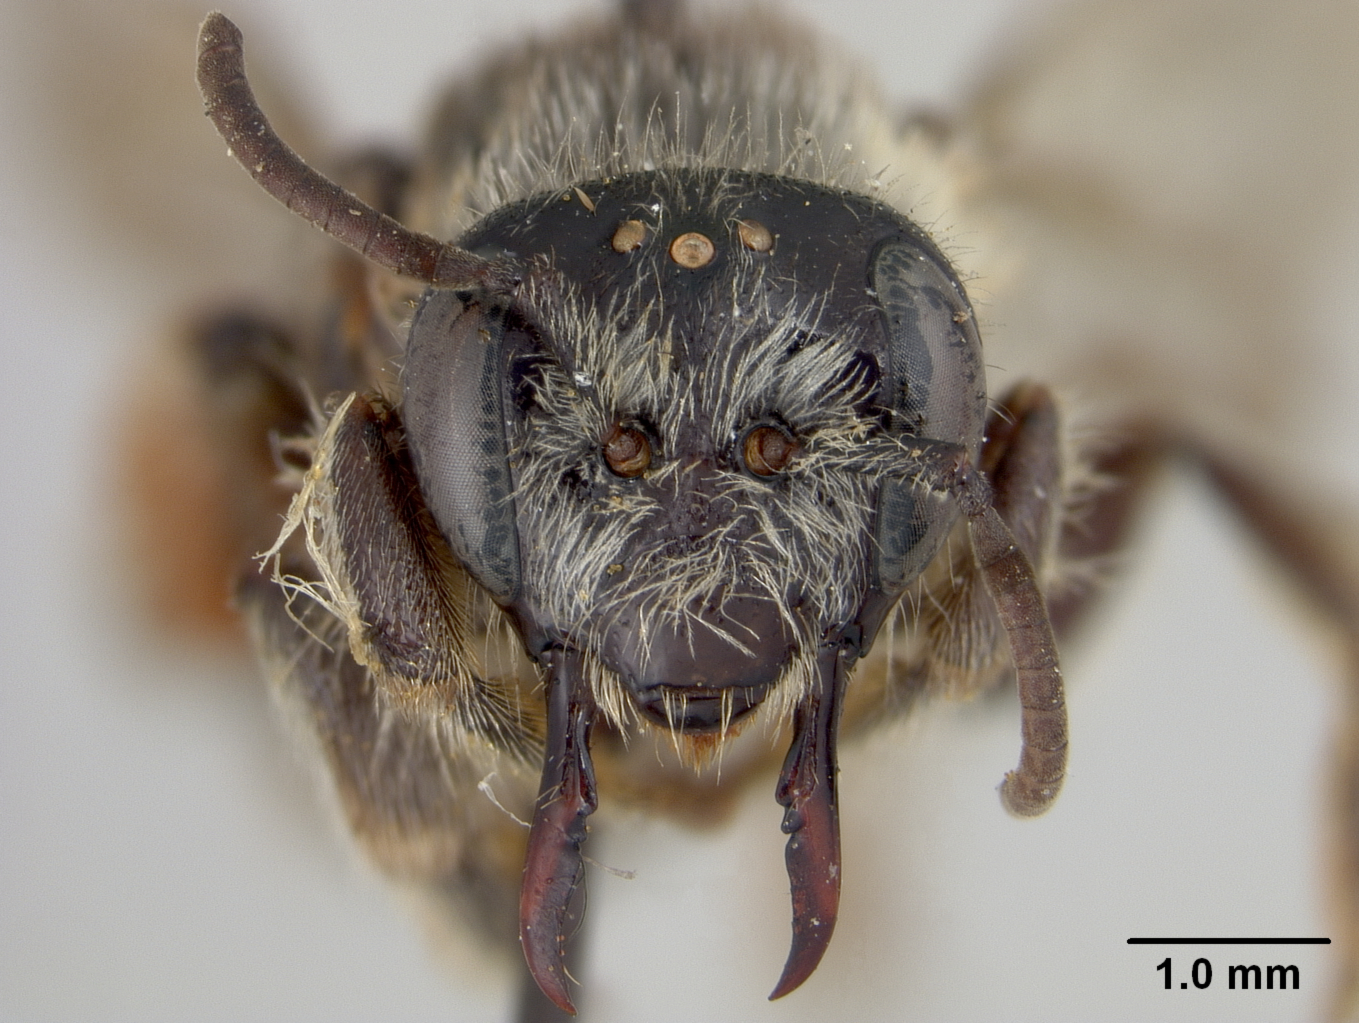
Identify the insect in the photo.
Dolichochile melittoides
